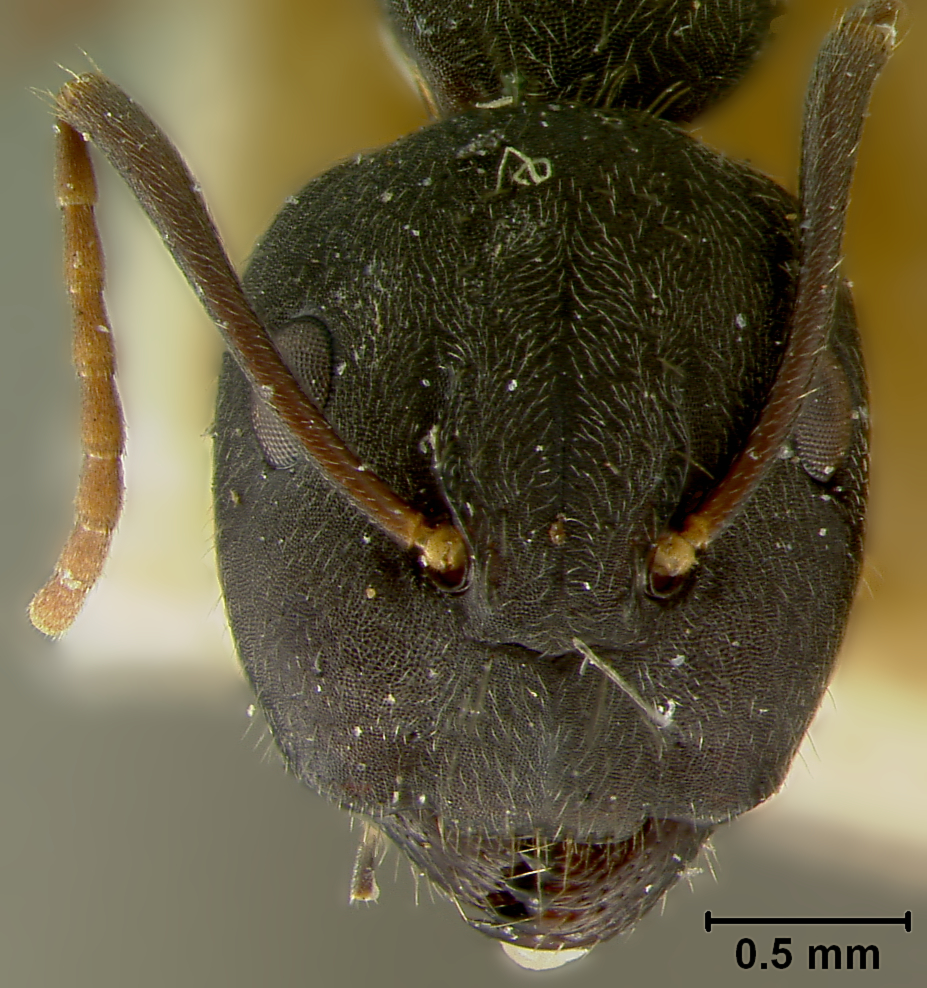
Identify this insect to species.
Camponotus capperi
